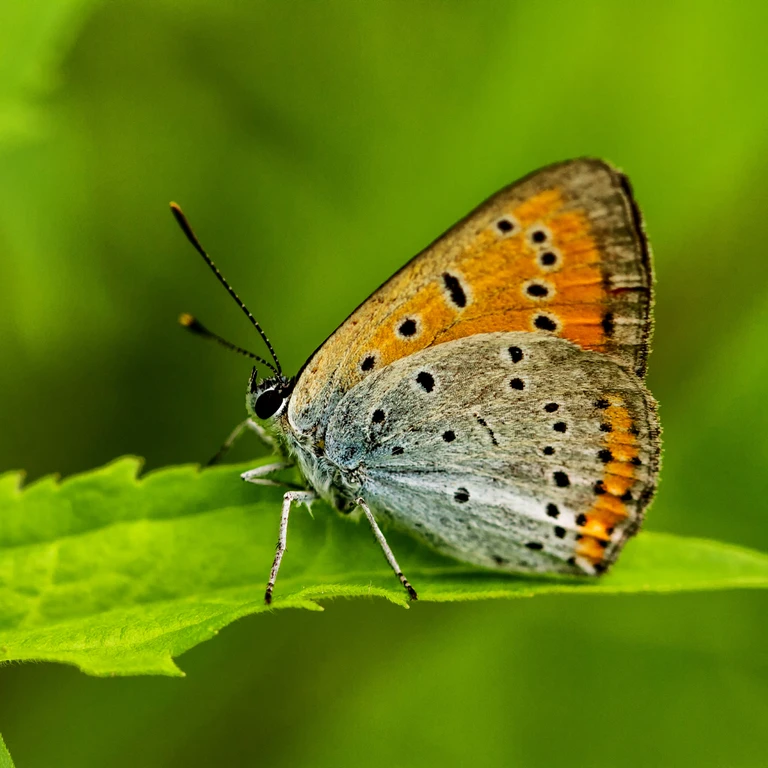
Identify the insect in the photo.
Lycaena dispar
